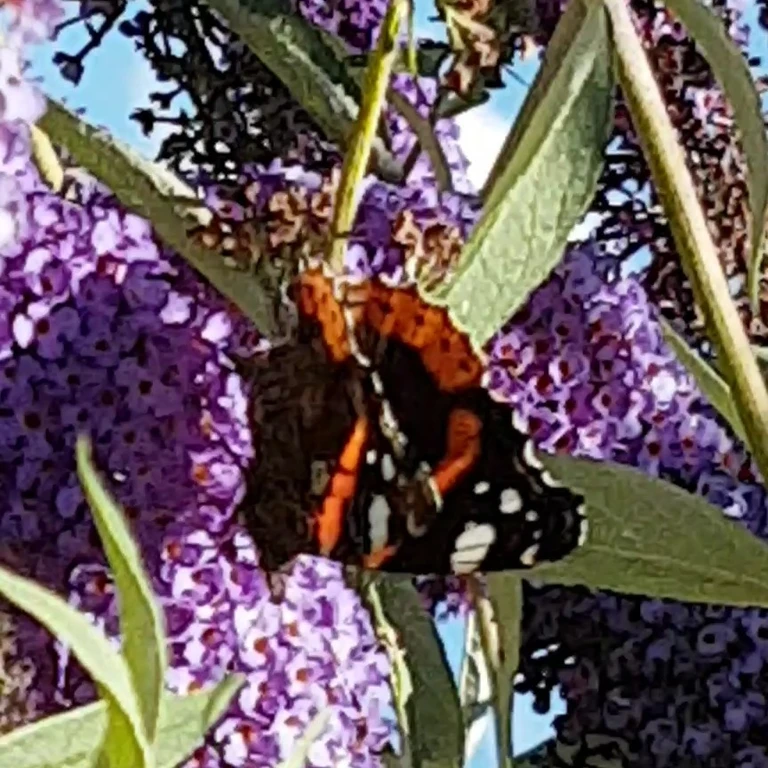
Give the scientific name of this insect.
Vanessa atalanta
